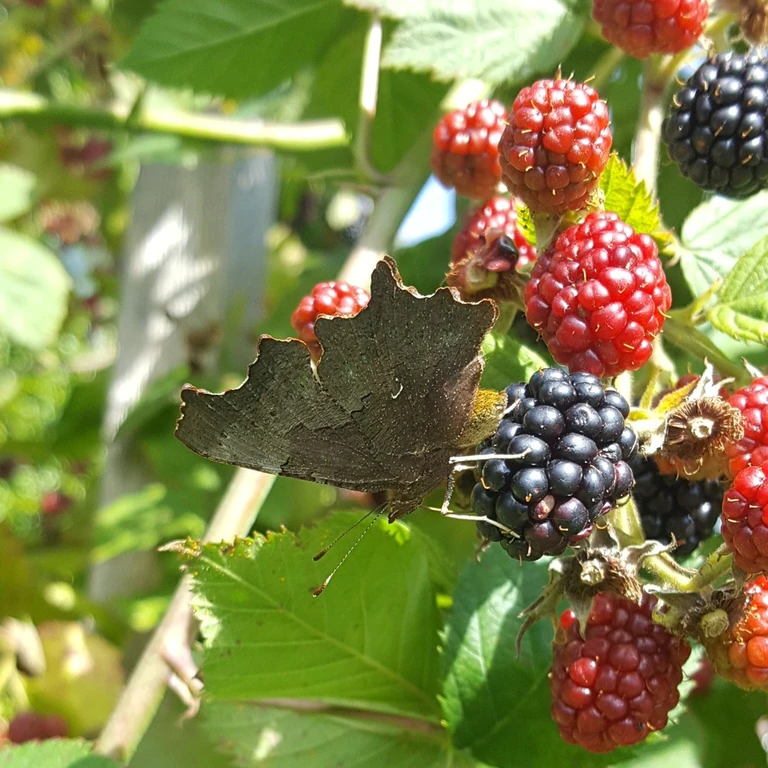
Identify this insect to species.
Polygonia c-album
